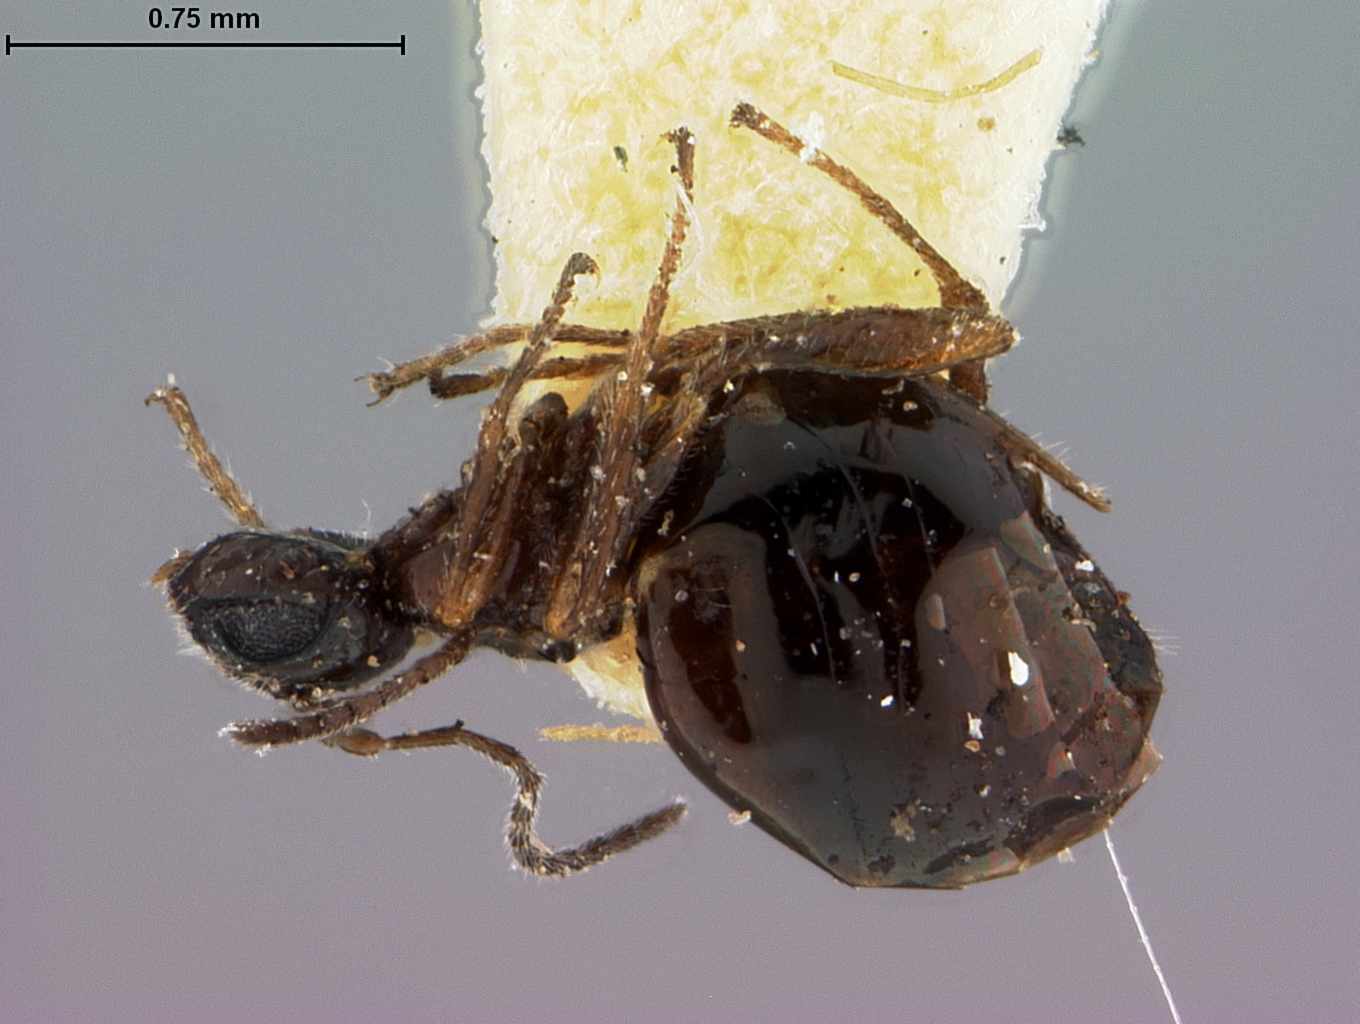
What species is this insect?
Trigonaspis cupella
